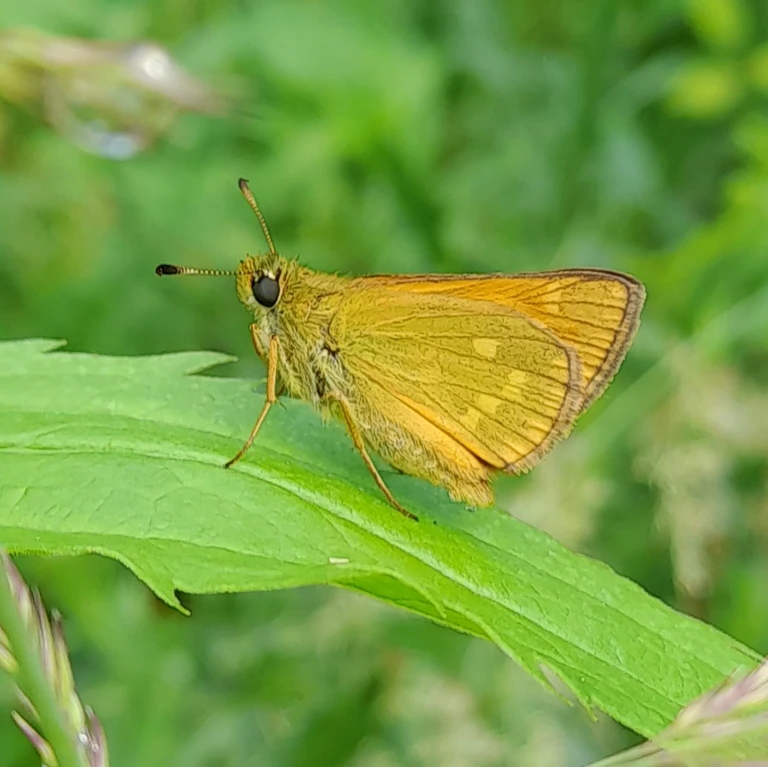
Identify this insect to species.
Ochlodes sylvanus (also Ochlodes venata)
